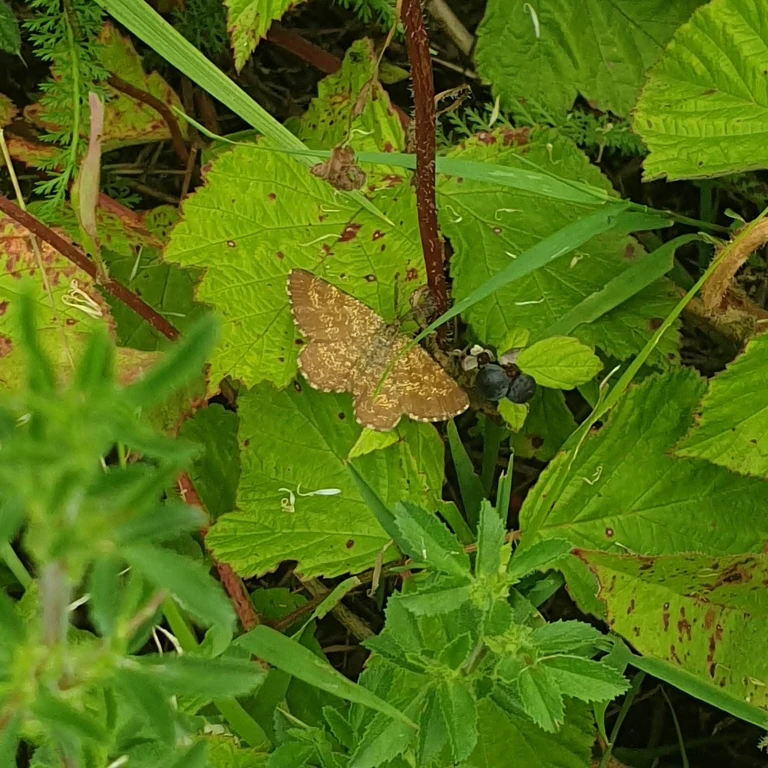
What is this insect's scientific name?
Ematurga atomaria
